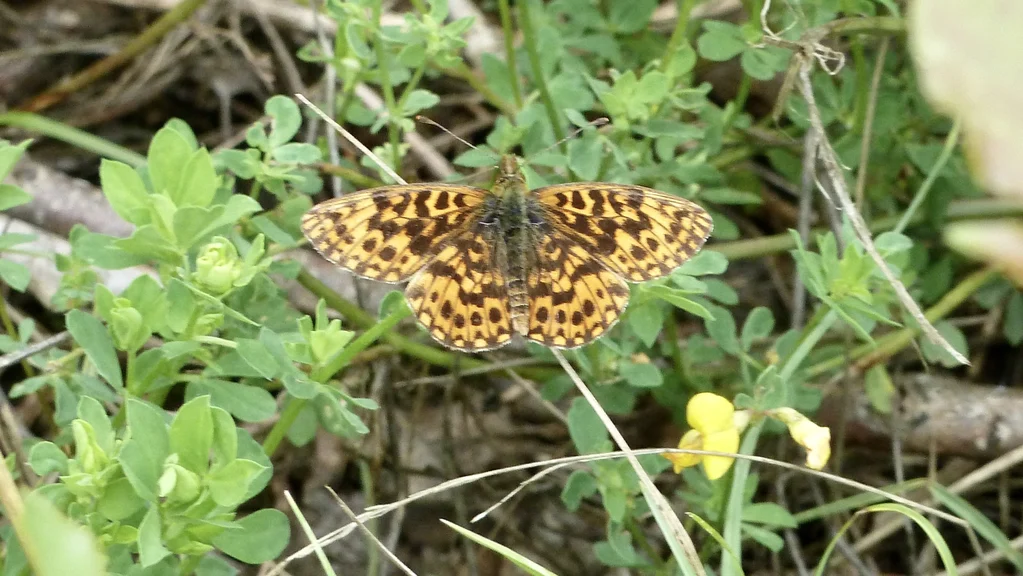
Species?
Boloria dia
